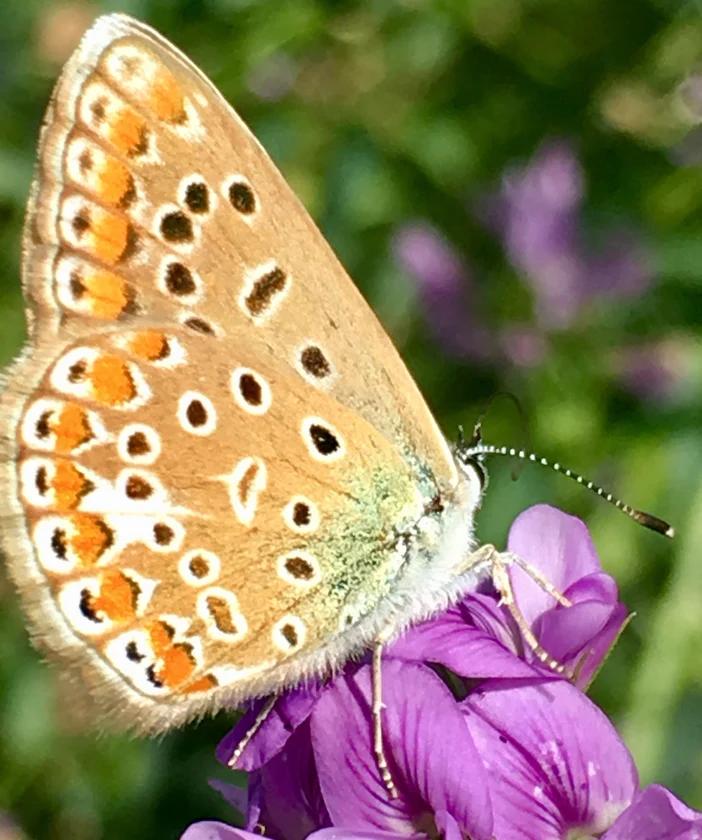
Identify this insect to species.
Polyommatus icarus
